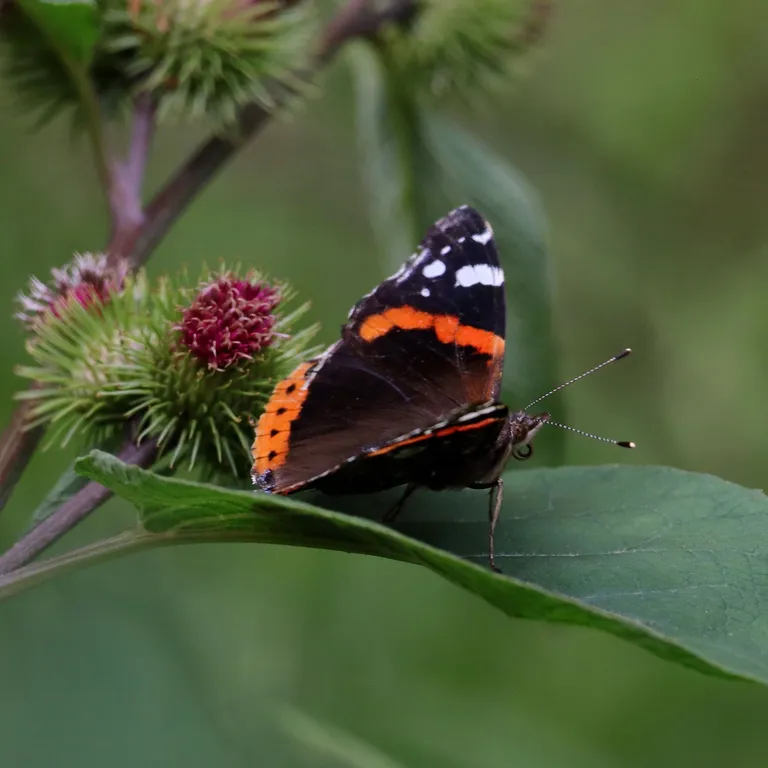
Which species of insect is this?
Vanessa atalanta
